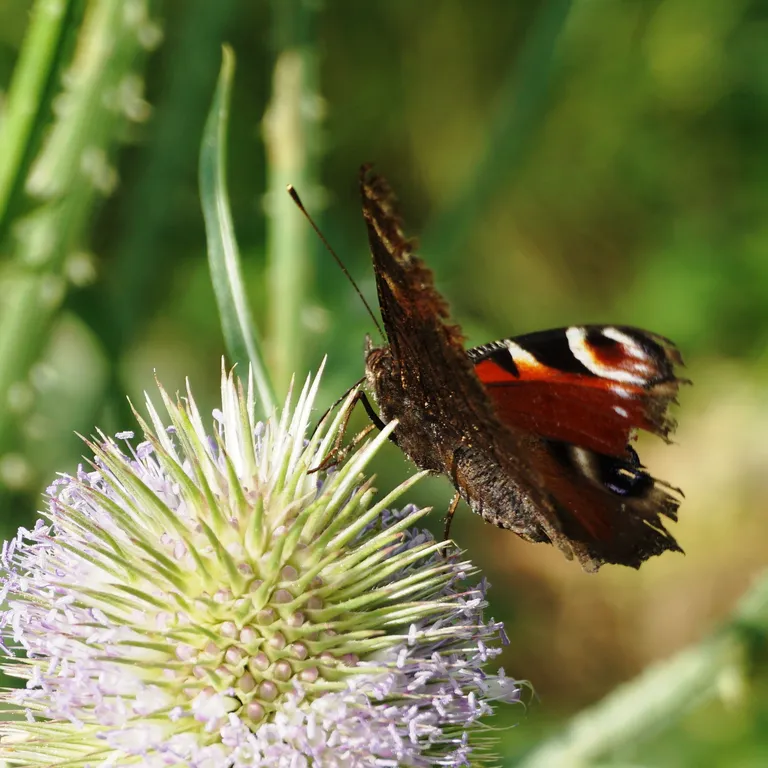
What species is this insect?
Aglais io
